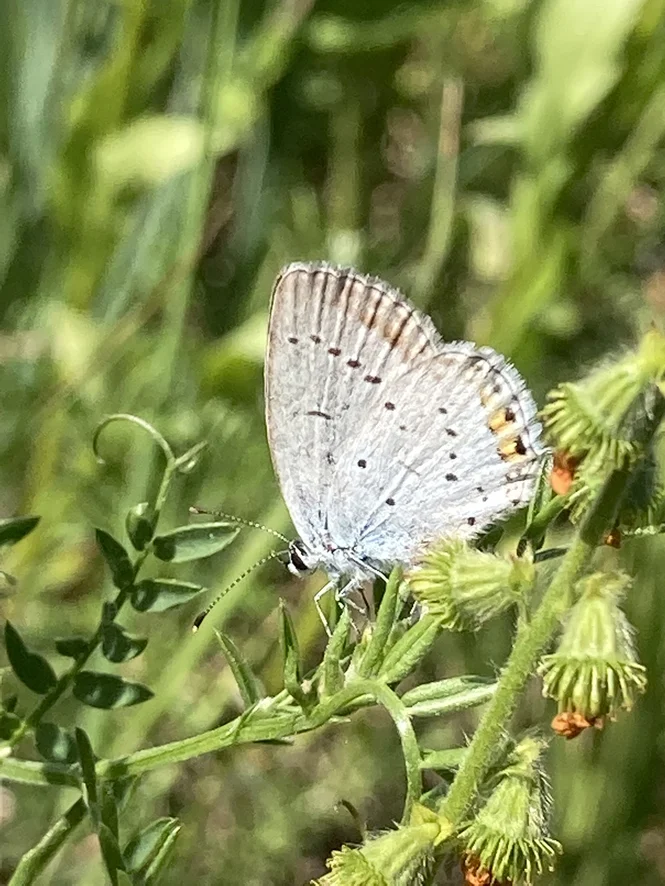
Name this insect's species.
Cupido argiades (also Elkalyce argiades)
